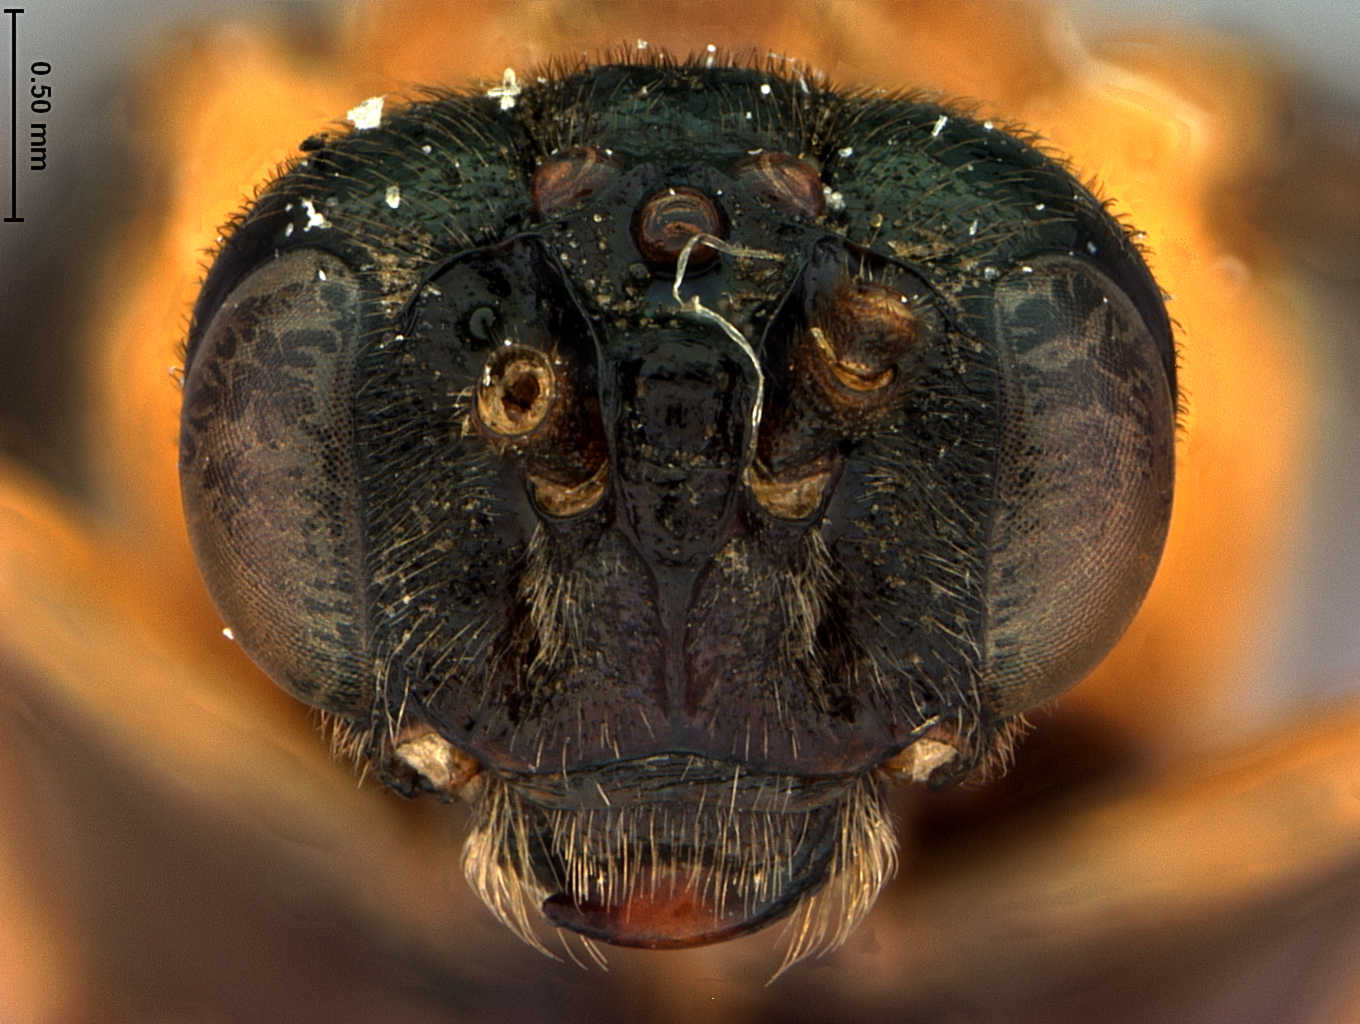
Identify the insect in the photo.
Scobina paradorsalis
